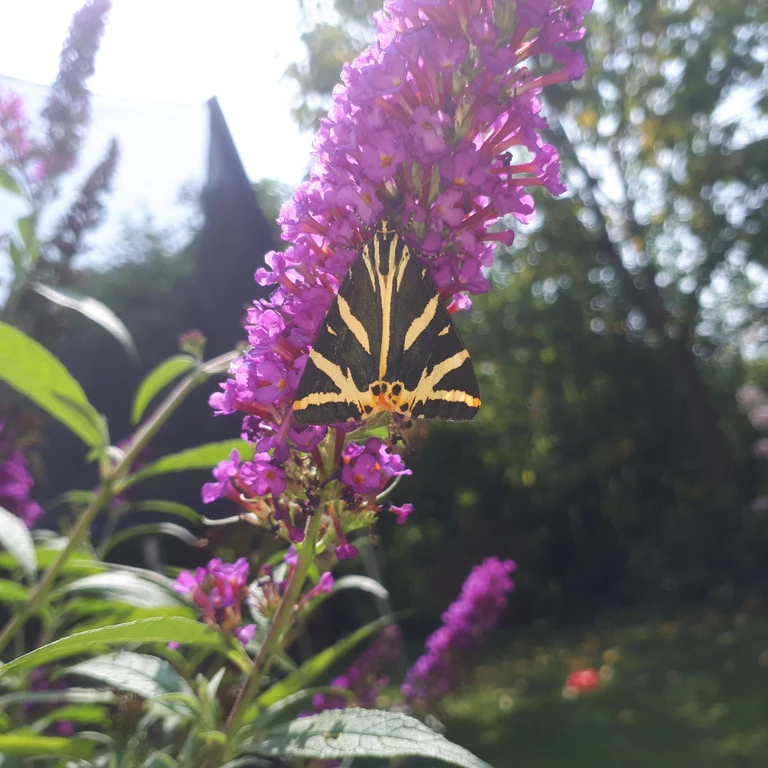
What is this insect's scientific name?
Euplagia quadripunctaria
